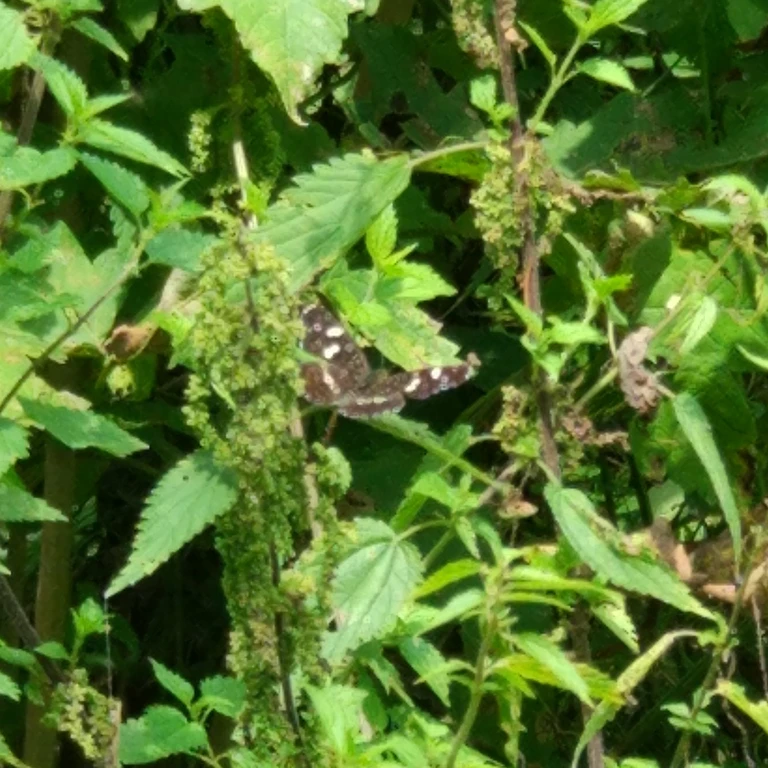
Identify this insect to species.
Araschnia levana
